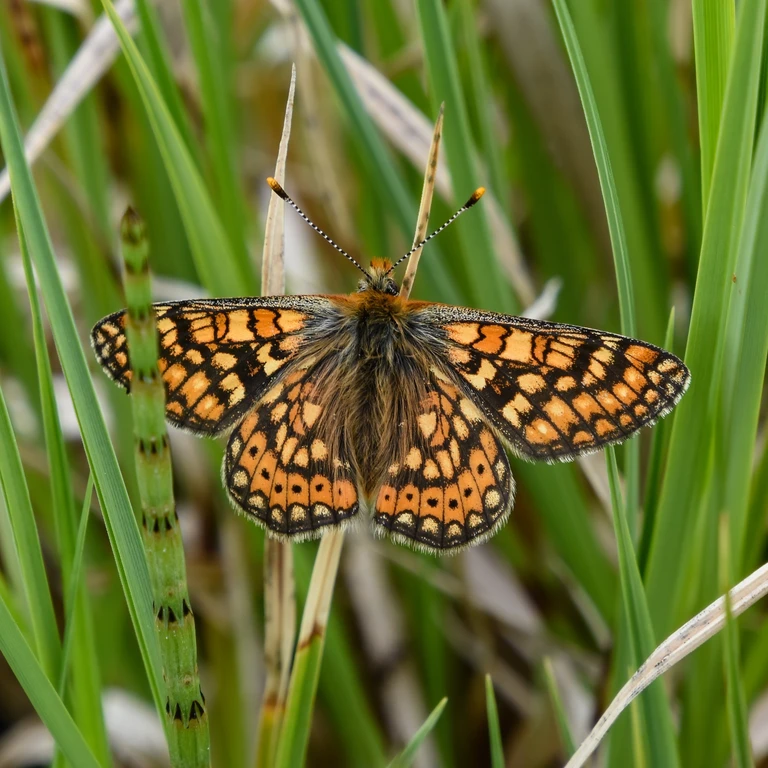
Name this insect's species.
Euphydryas aurinia
